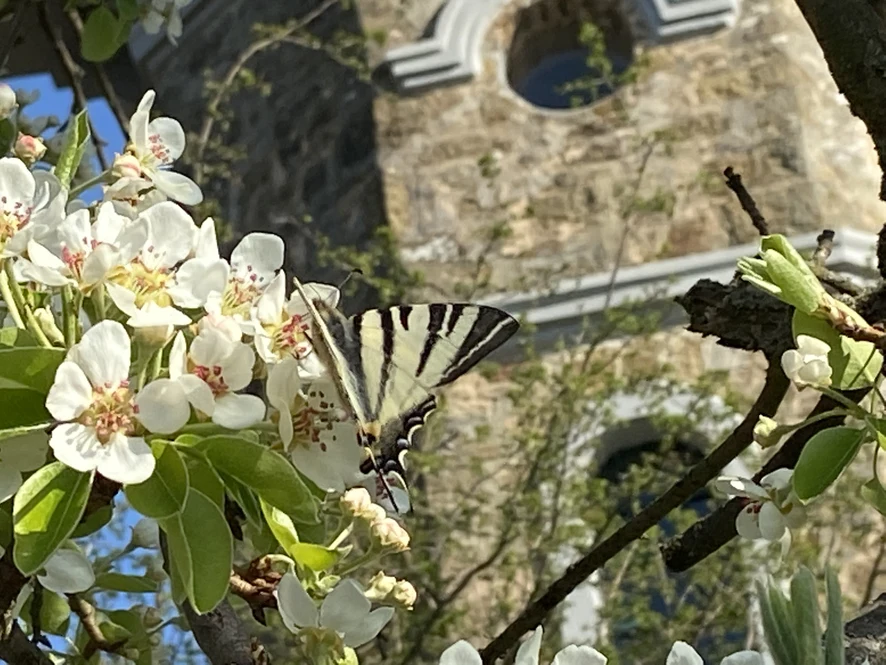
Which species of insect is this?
Iphiclides podalirius
